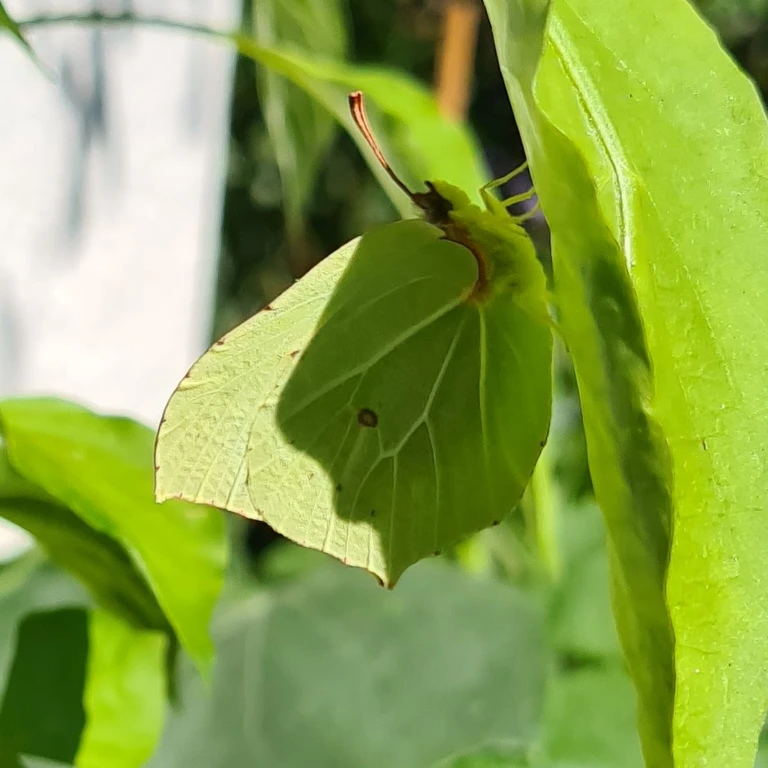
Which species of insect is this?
Gonepteryx rhamni
